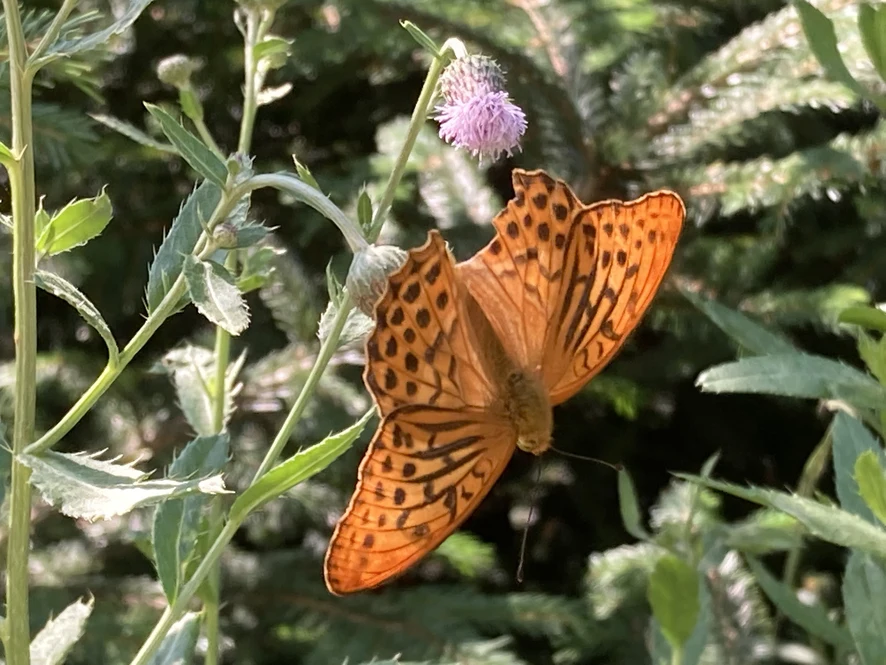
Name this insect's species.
Argynnis paphia
